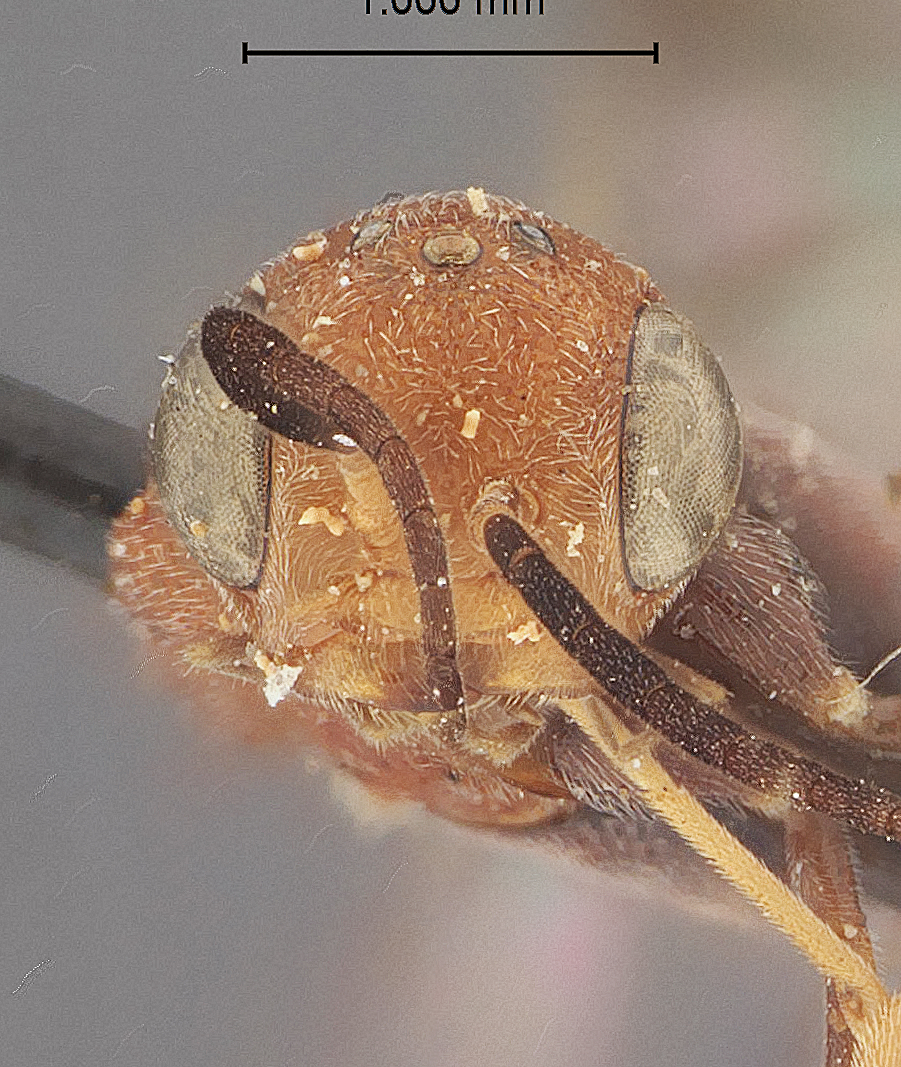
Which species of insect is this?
Aulacus dispilus
